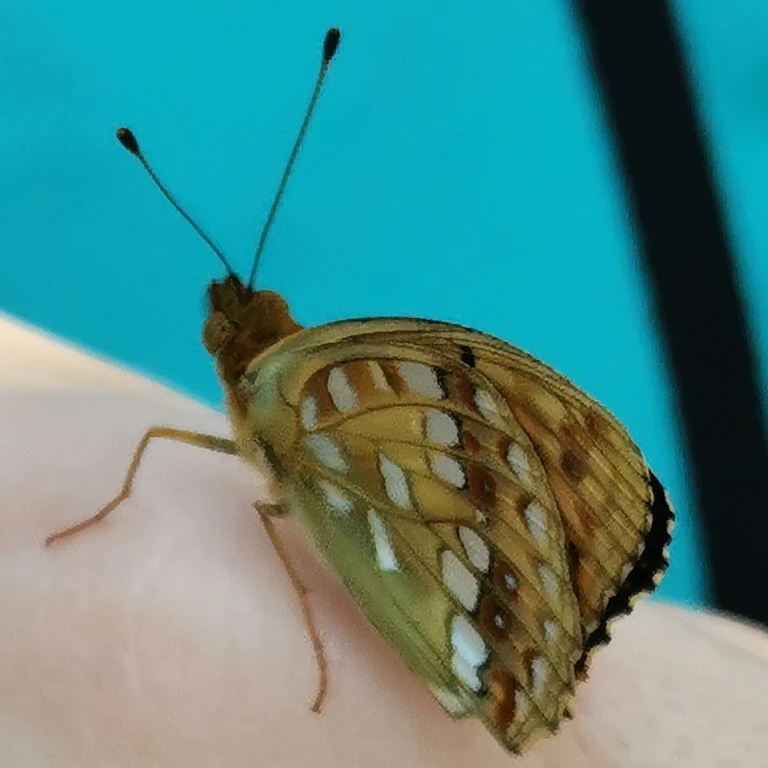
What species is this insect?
Fabriciana adippe
